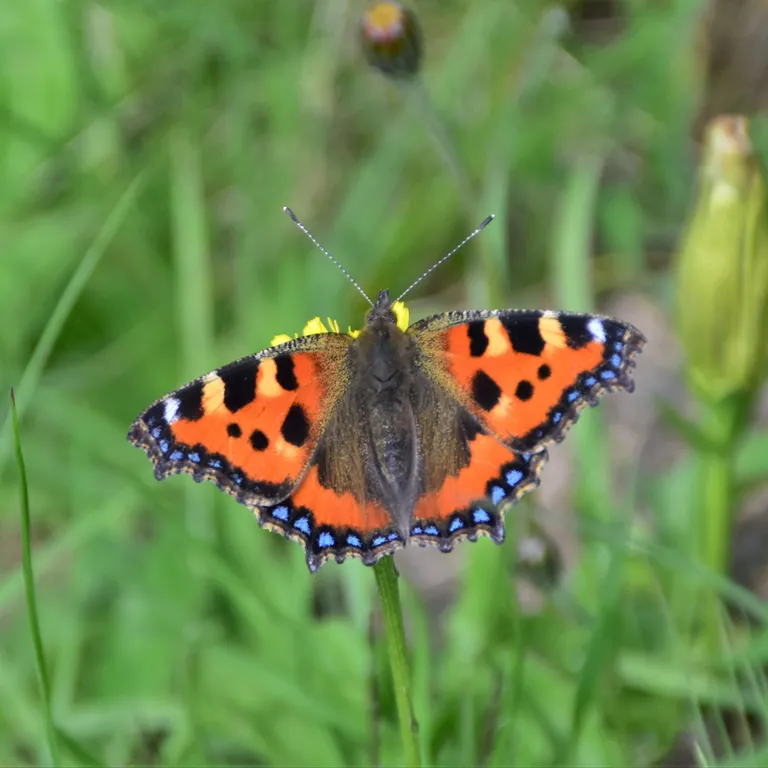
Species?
Aglais urticae
